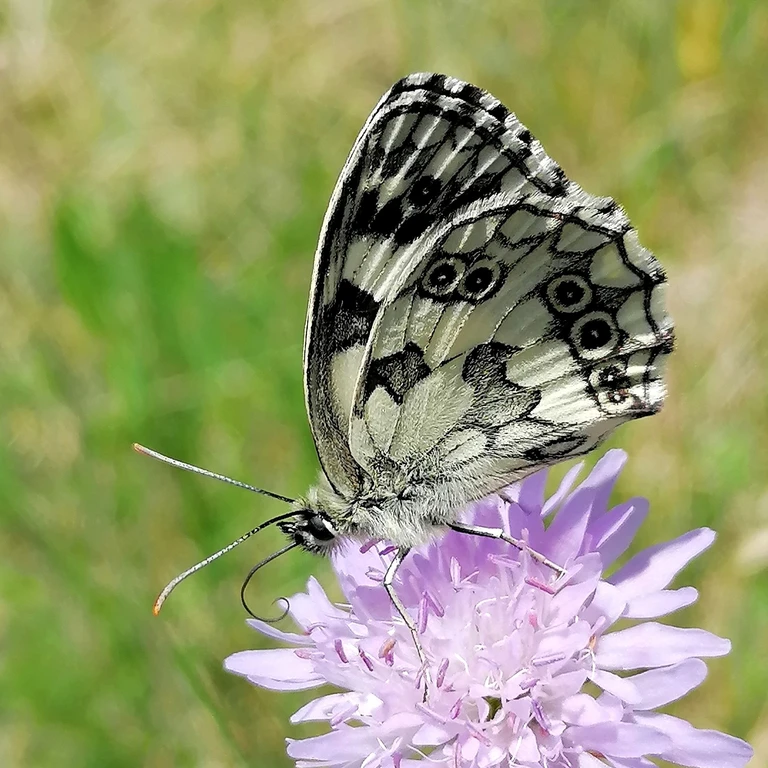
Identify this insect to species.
Melanargia galathea
